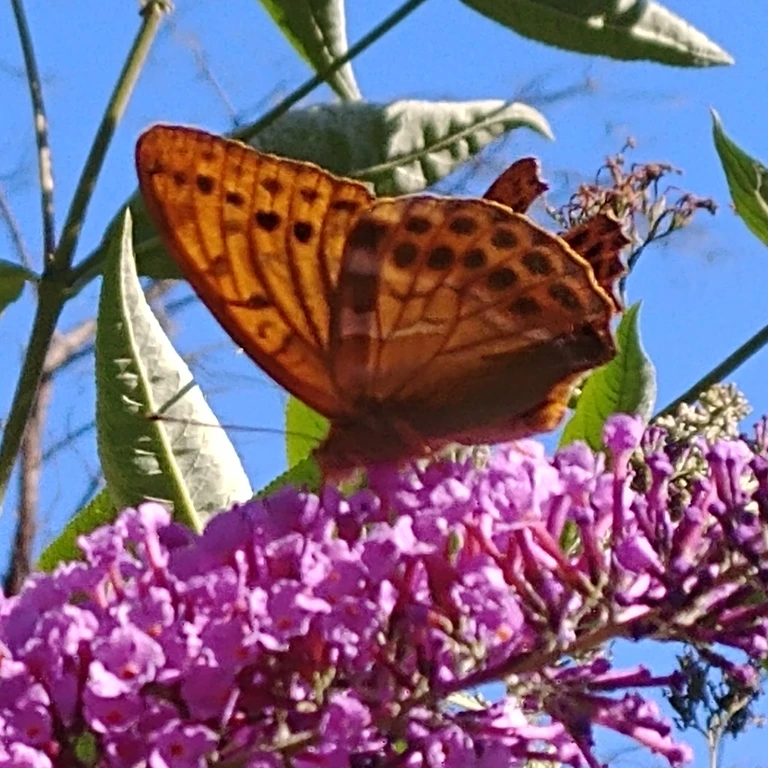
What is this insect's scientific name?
Argynnis paphia
